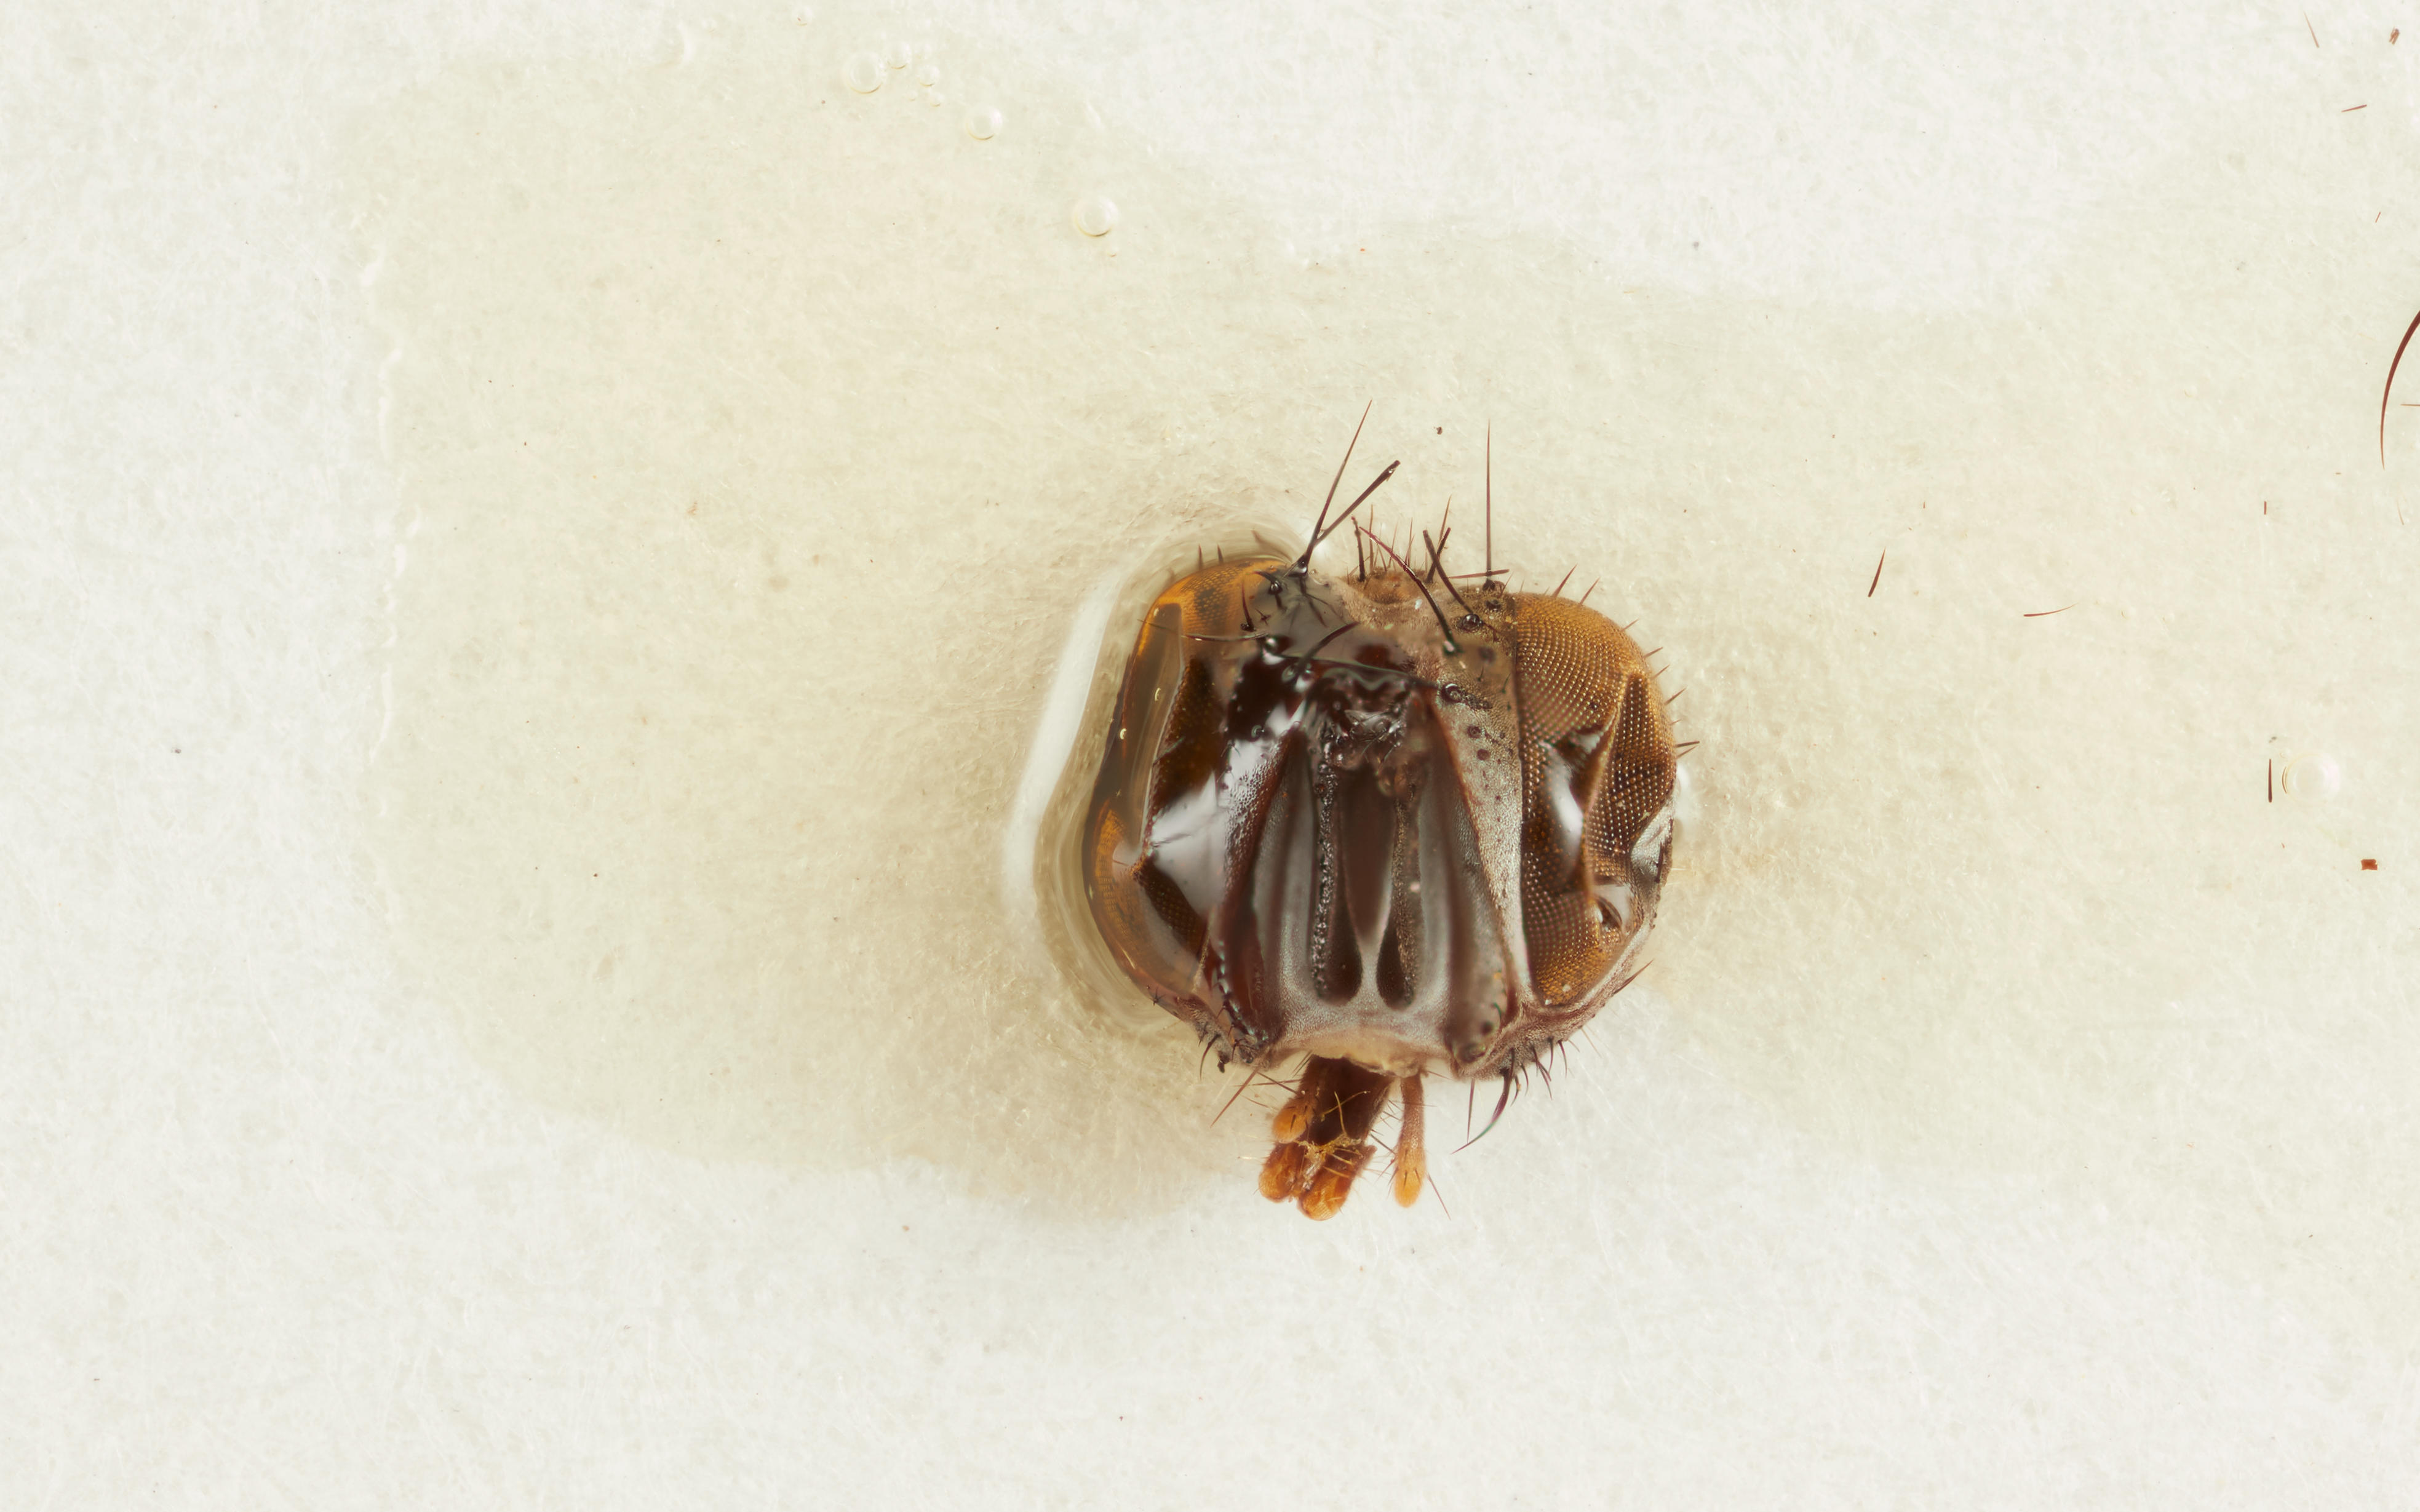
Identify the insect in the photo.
Euclausicella uruhuasi
